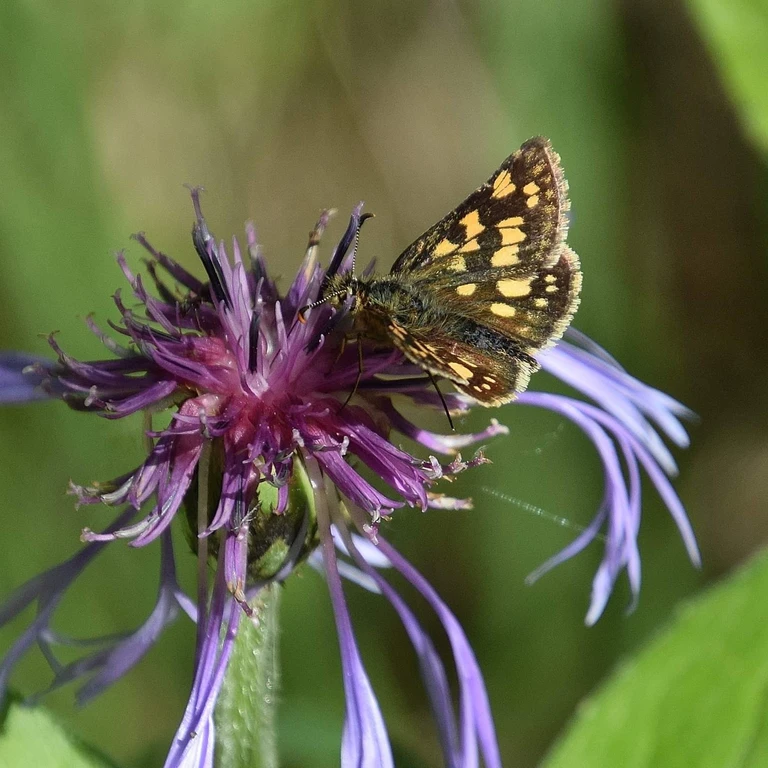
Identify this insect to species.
Carterocephalus palaemon
